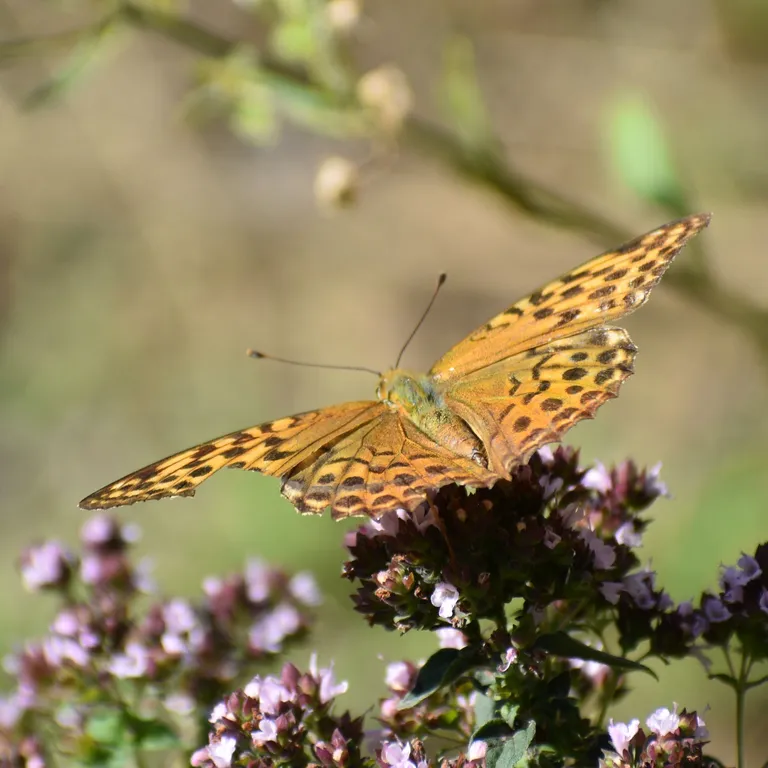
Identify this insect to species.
Argynnis paphia
